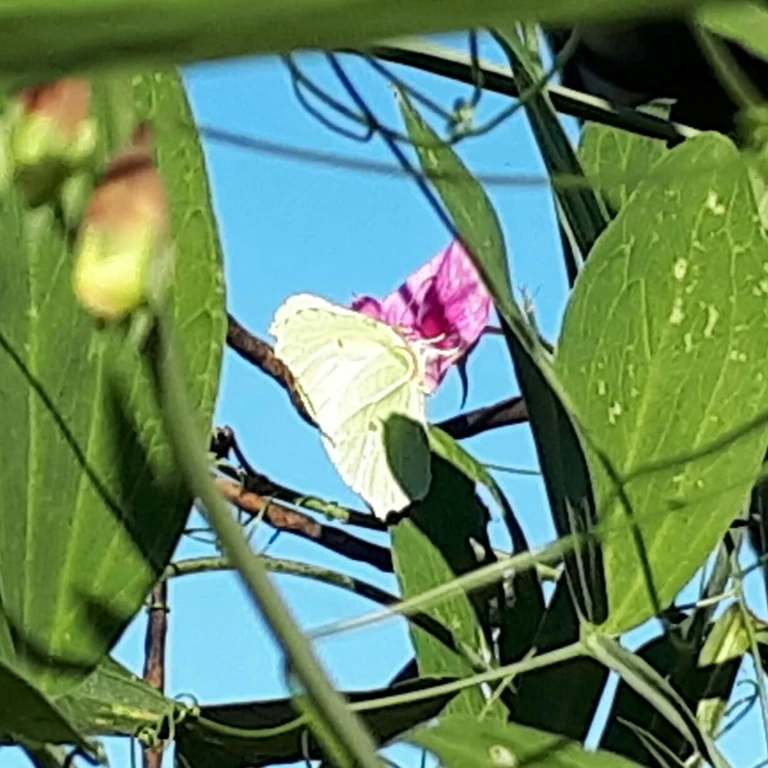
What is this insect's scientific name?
Gonepteryx rhamni
